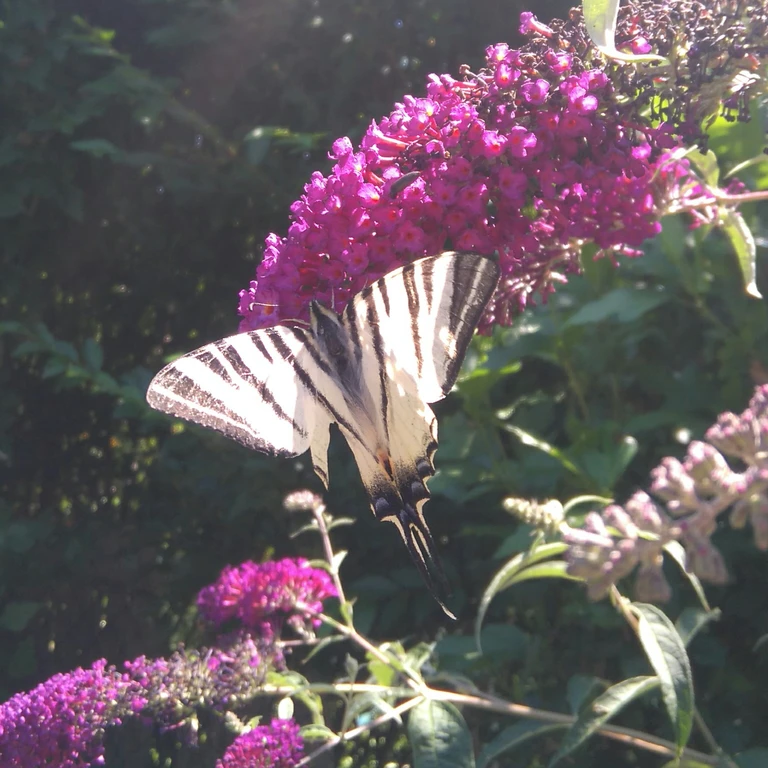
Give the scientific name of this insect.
Iphiclides podalirius
